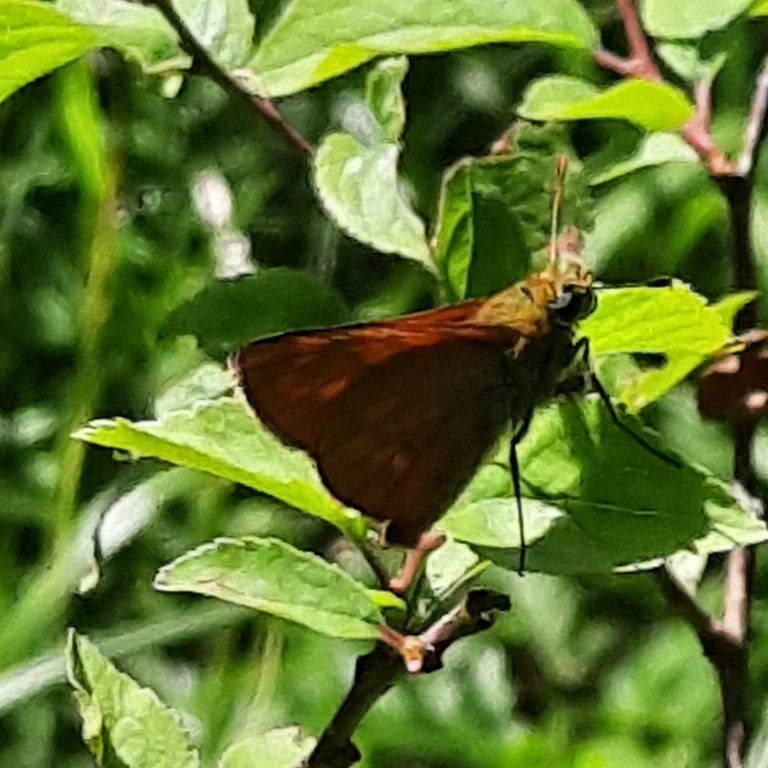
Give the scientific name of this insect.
Ochlodes sylvanus (also Ochlodes venata)
